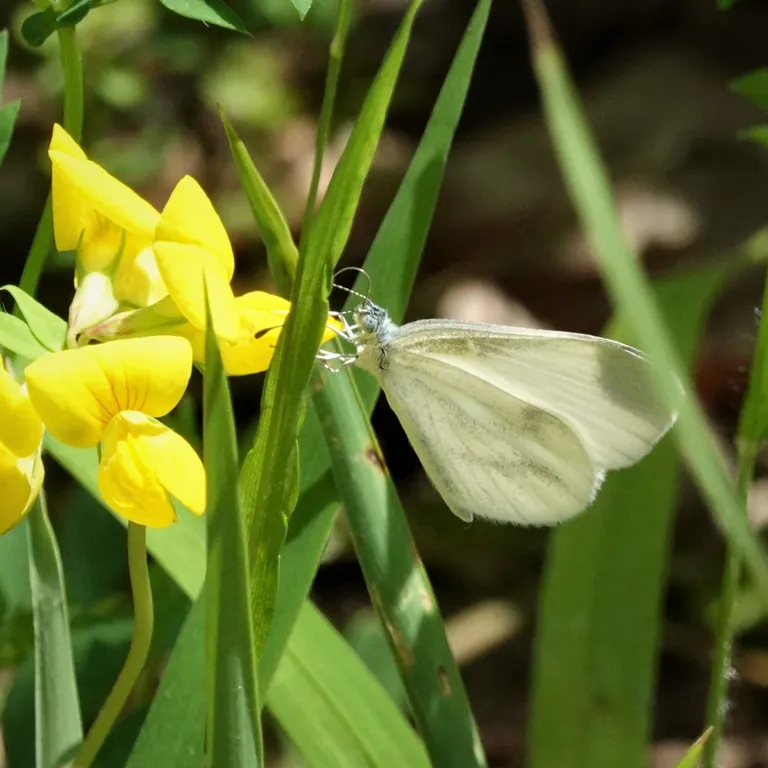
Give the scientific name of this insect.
Leptidea sinapis/juvernica
